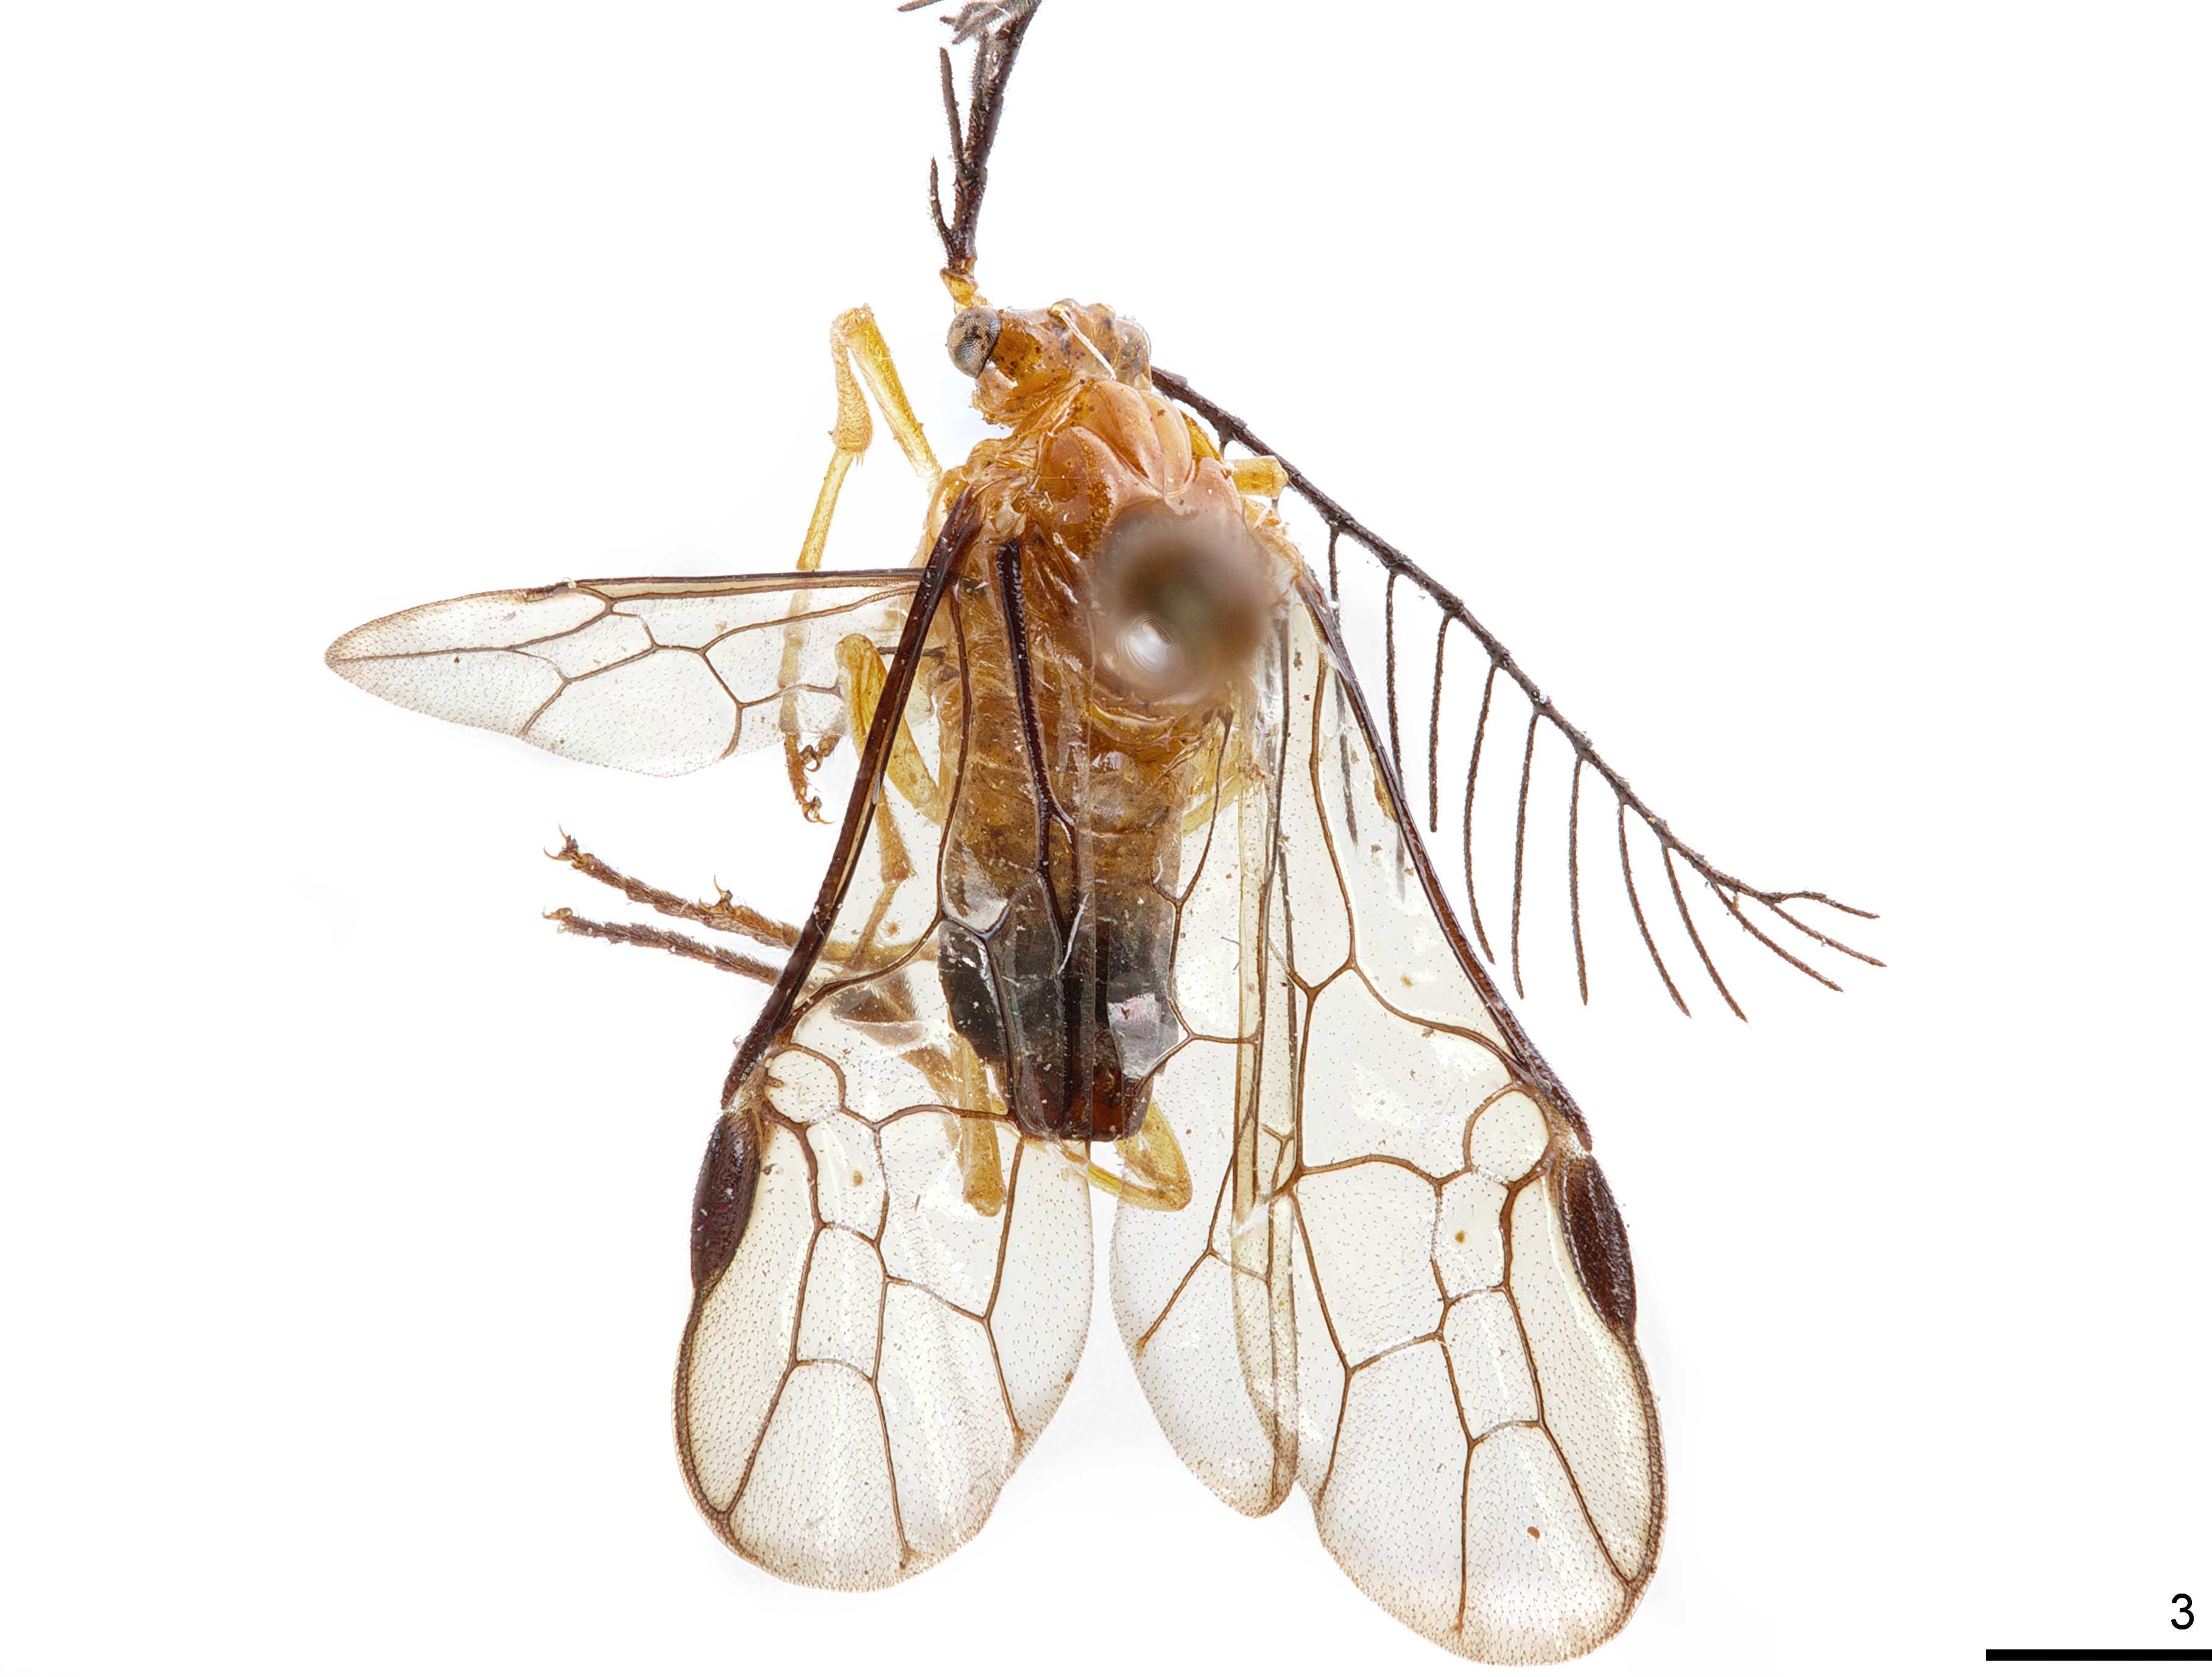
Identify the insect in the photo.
Cladomacra opa
